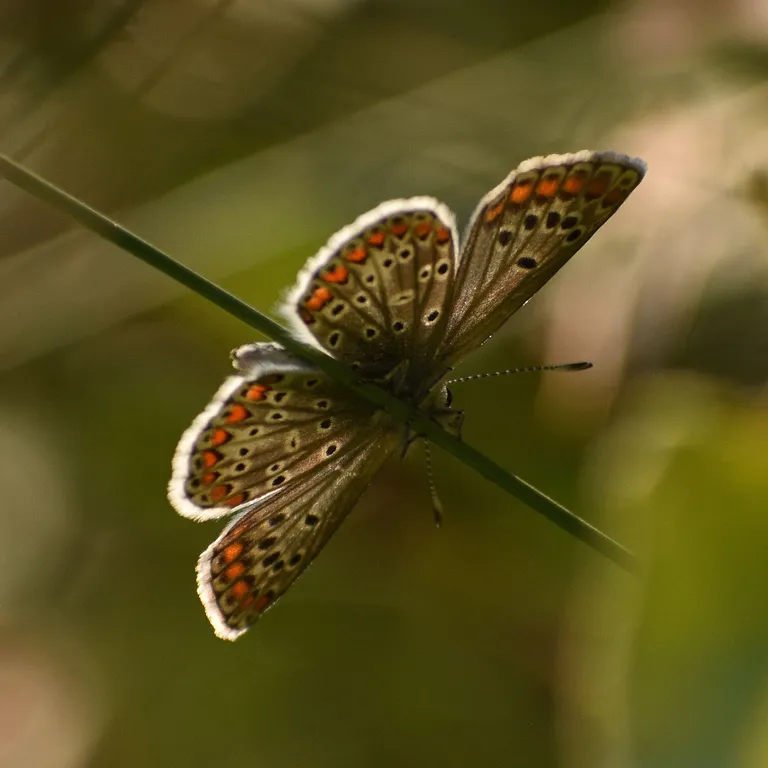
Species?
Aricia agestis/artaxerxes
